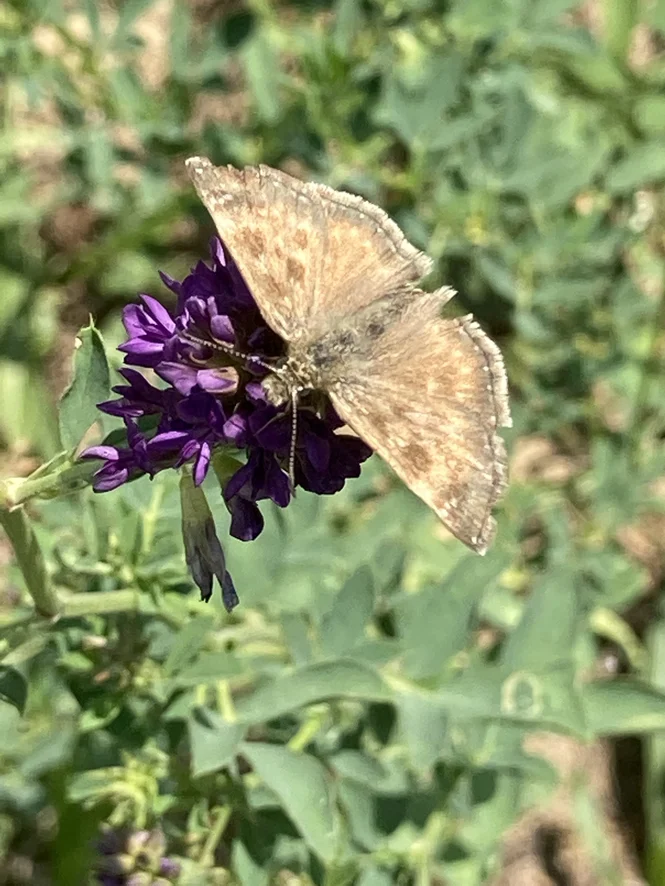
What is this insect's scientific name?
Erynnis tages
